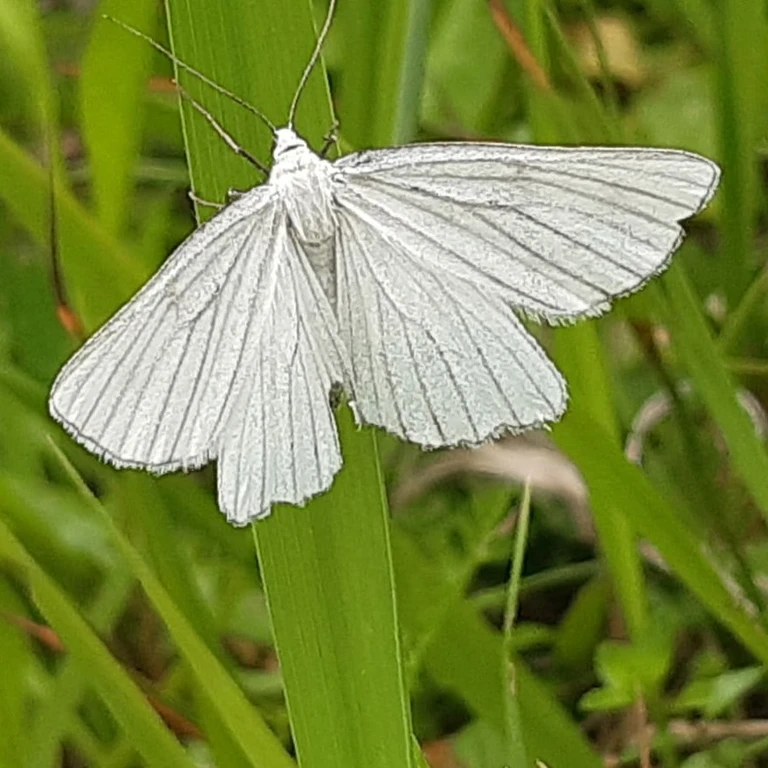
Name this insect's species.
Siona lineata
